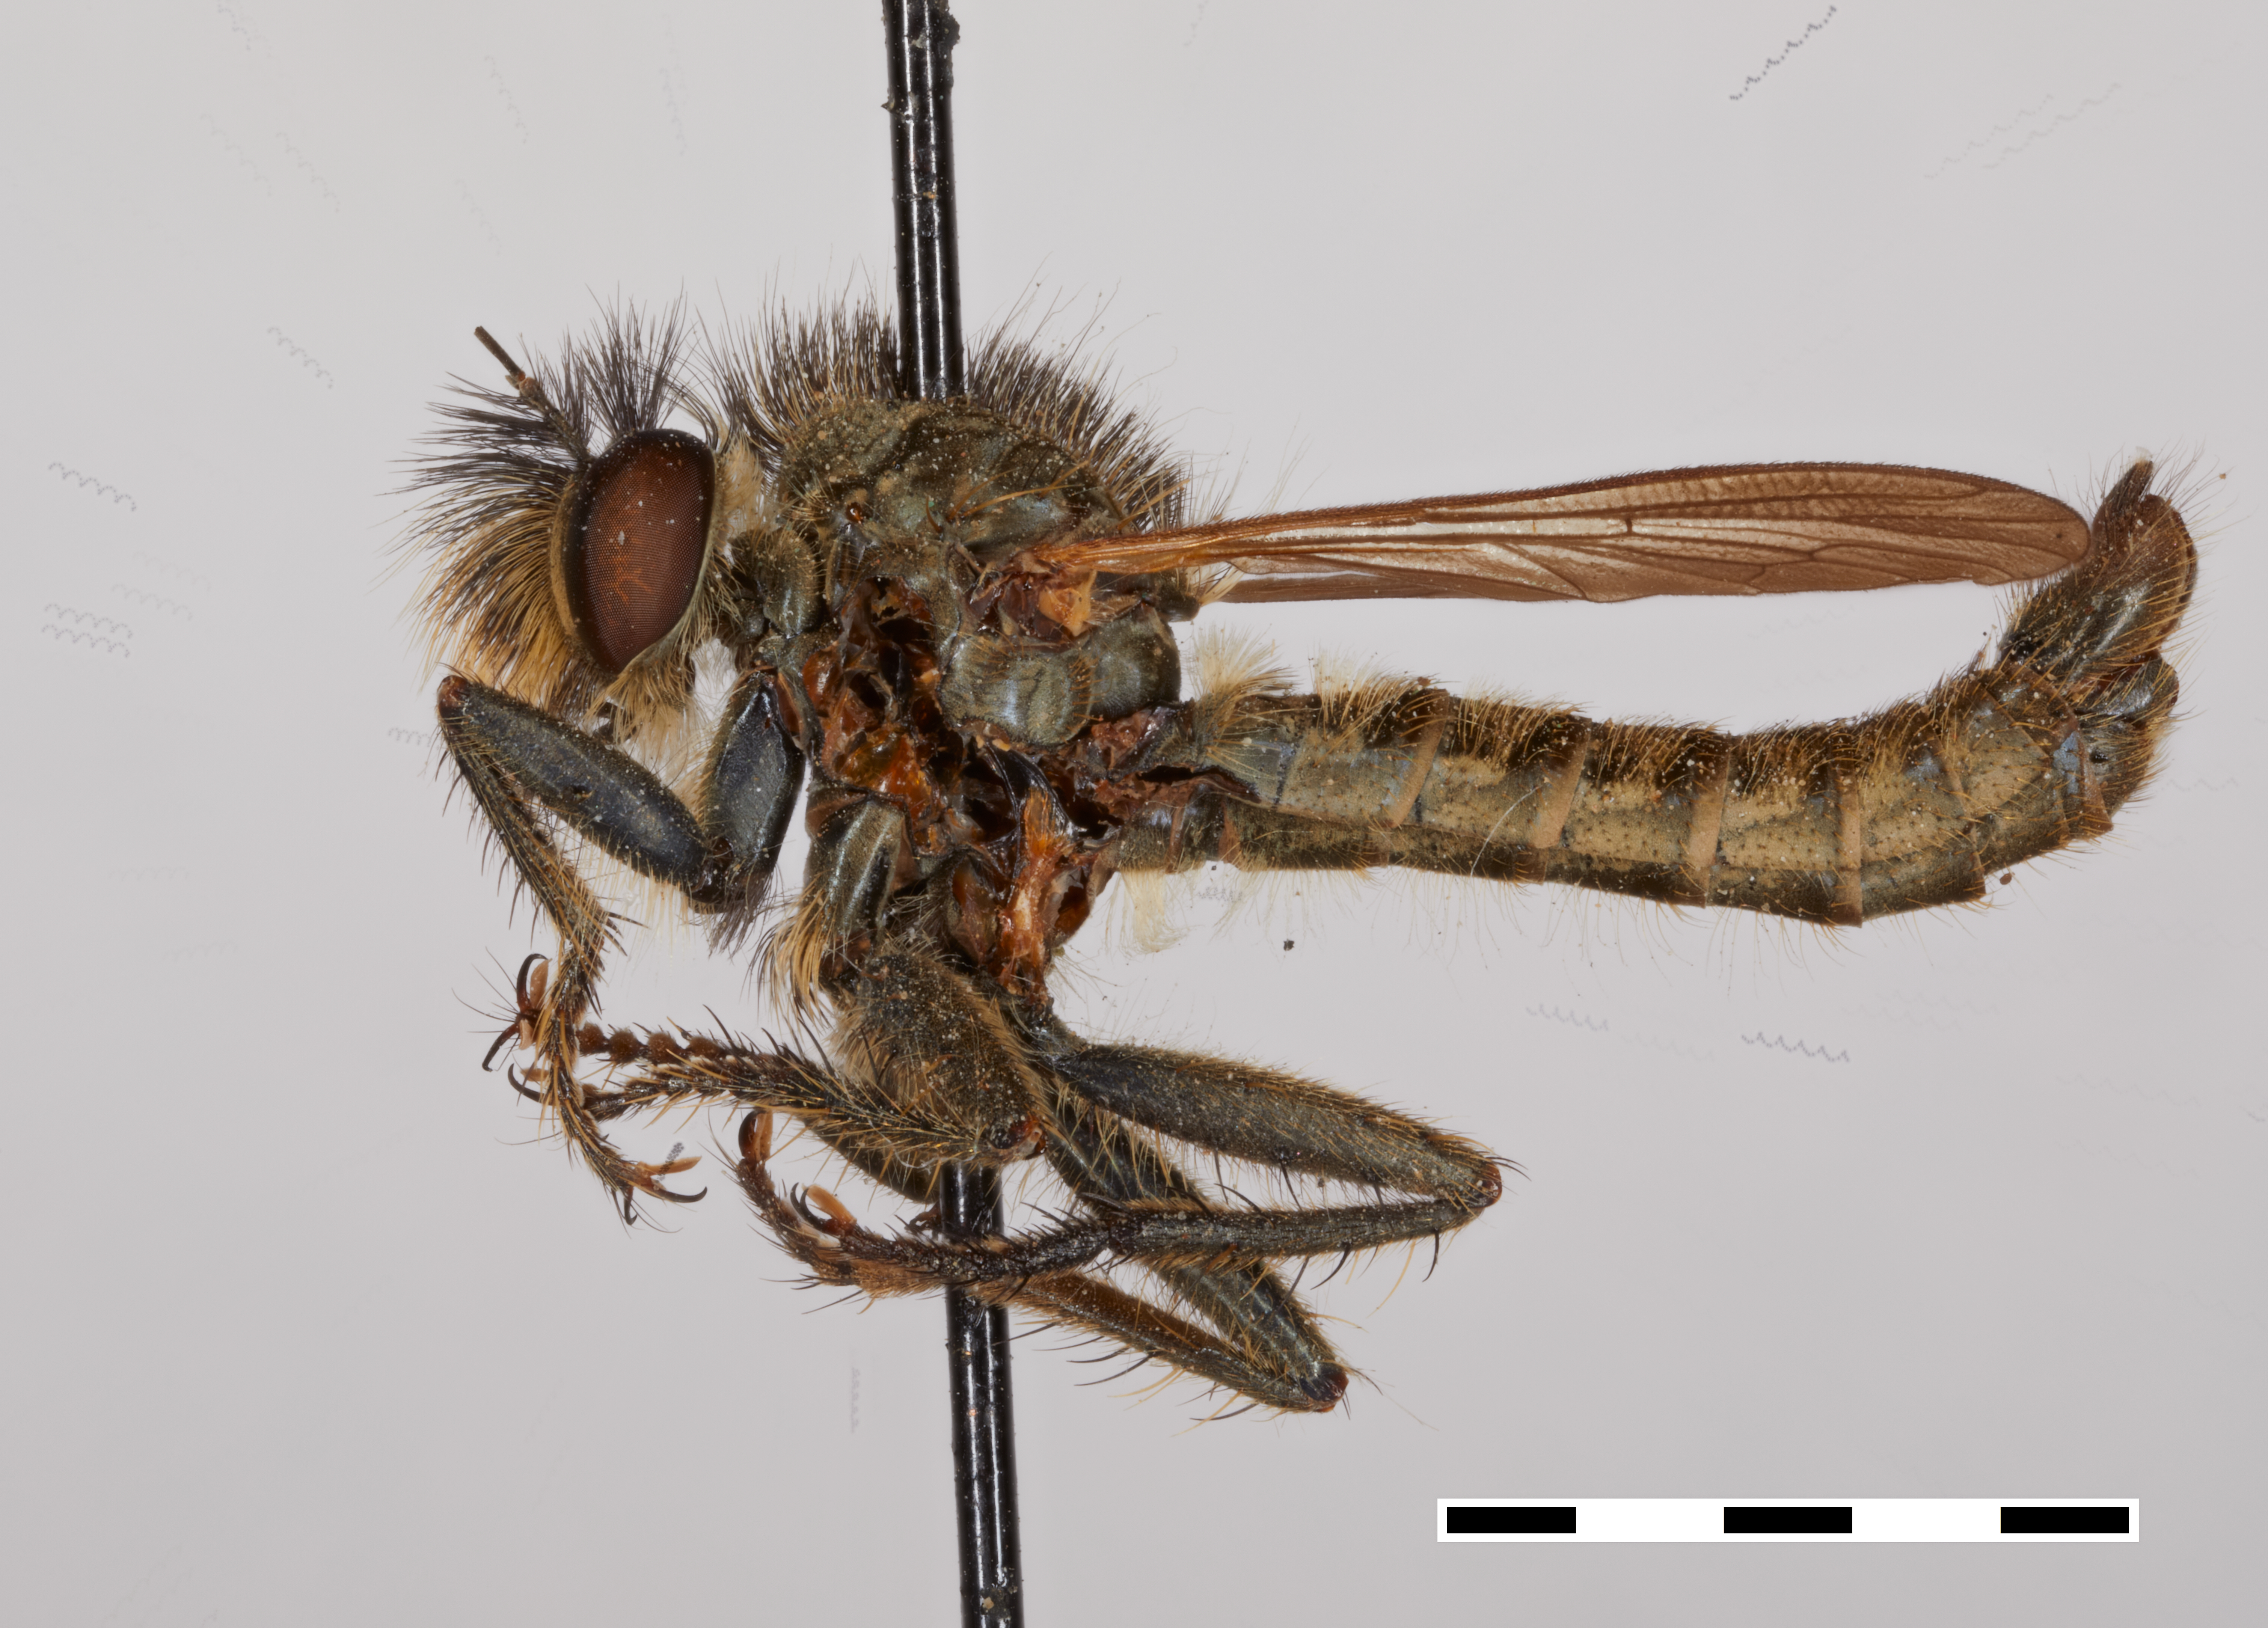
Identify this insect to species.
Oldroydella femorata
